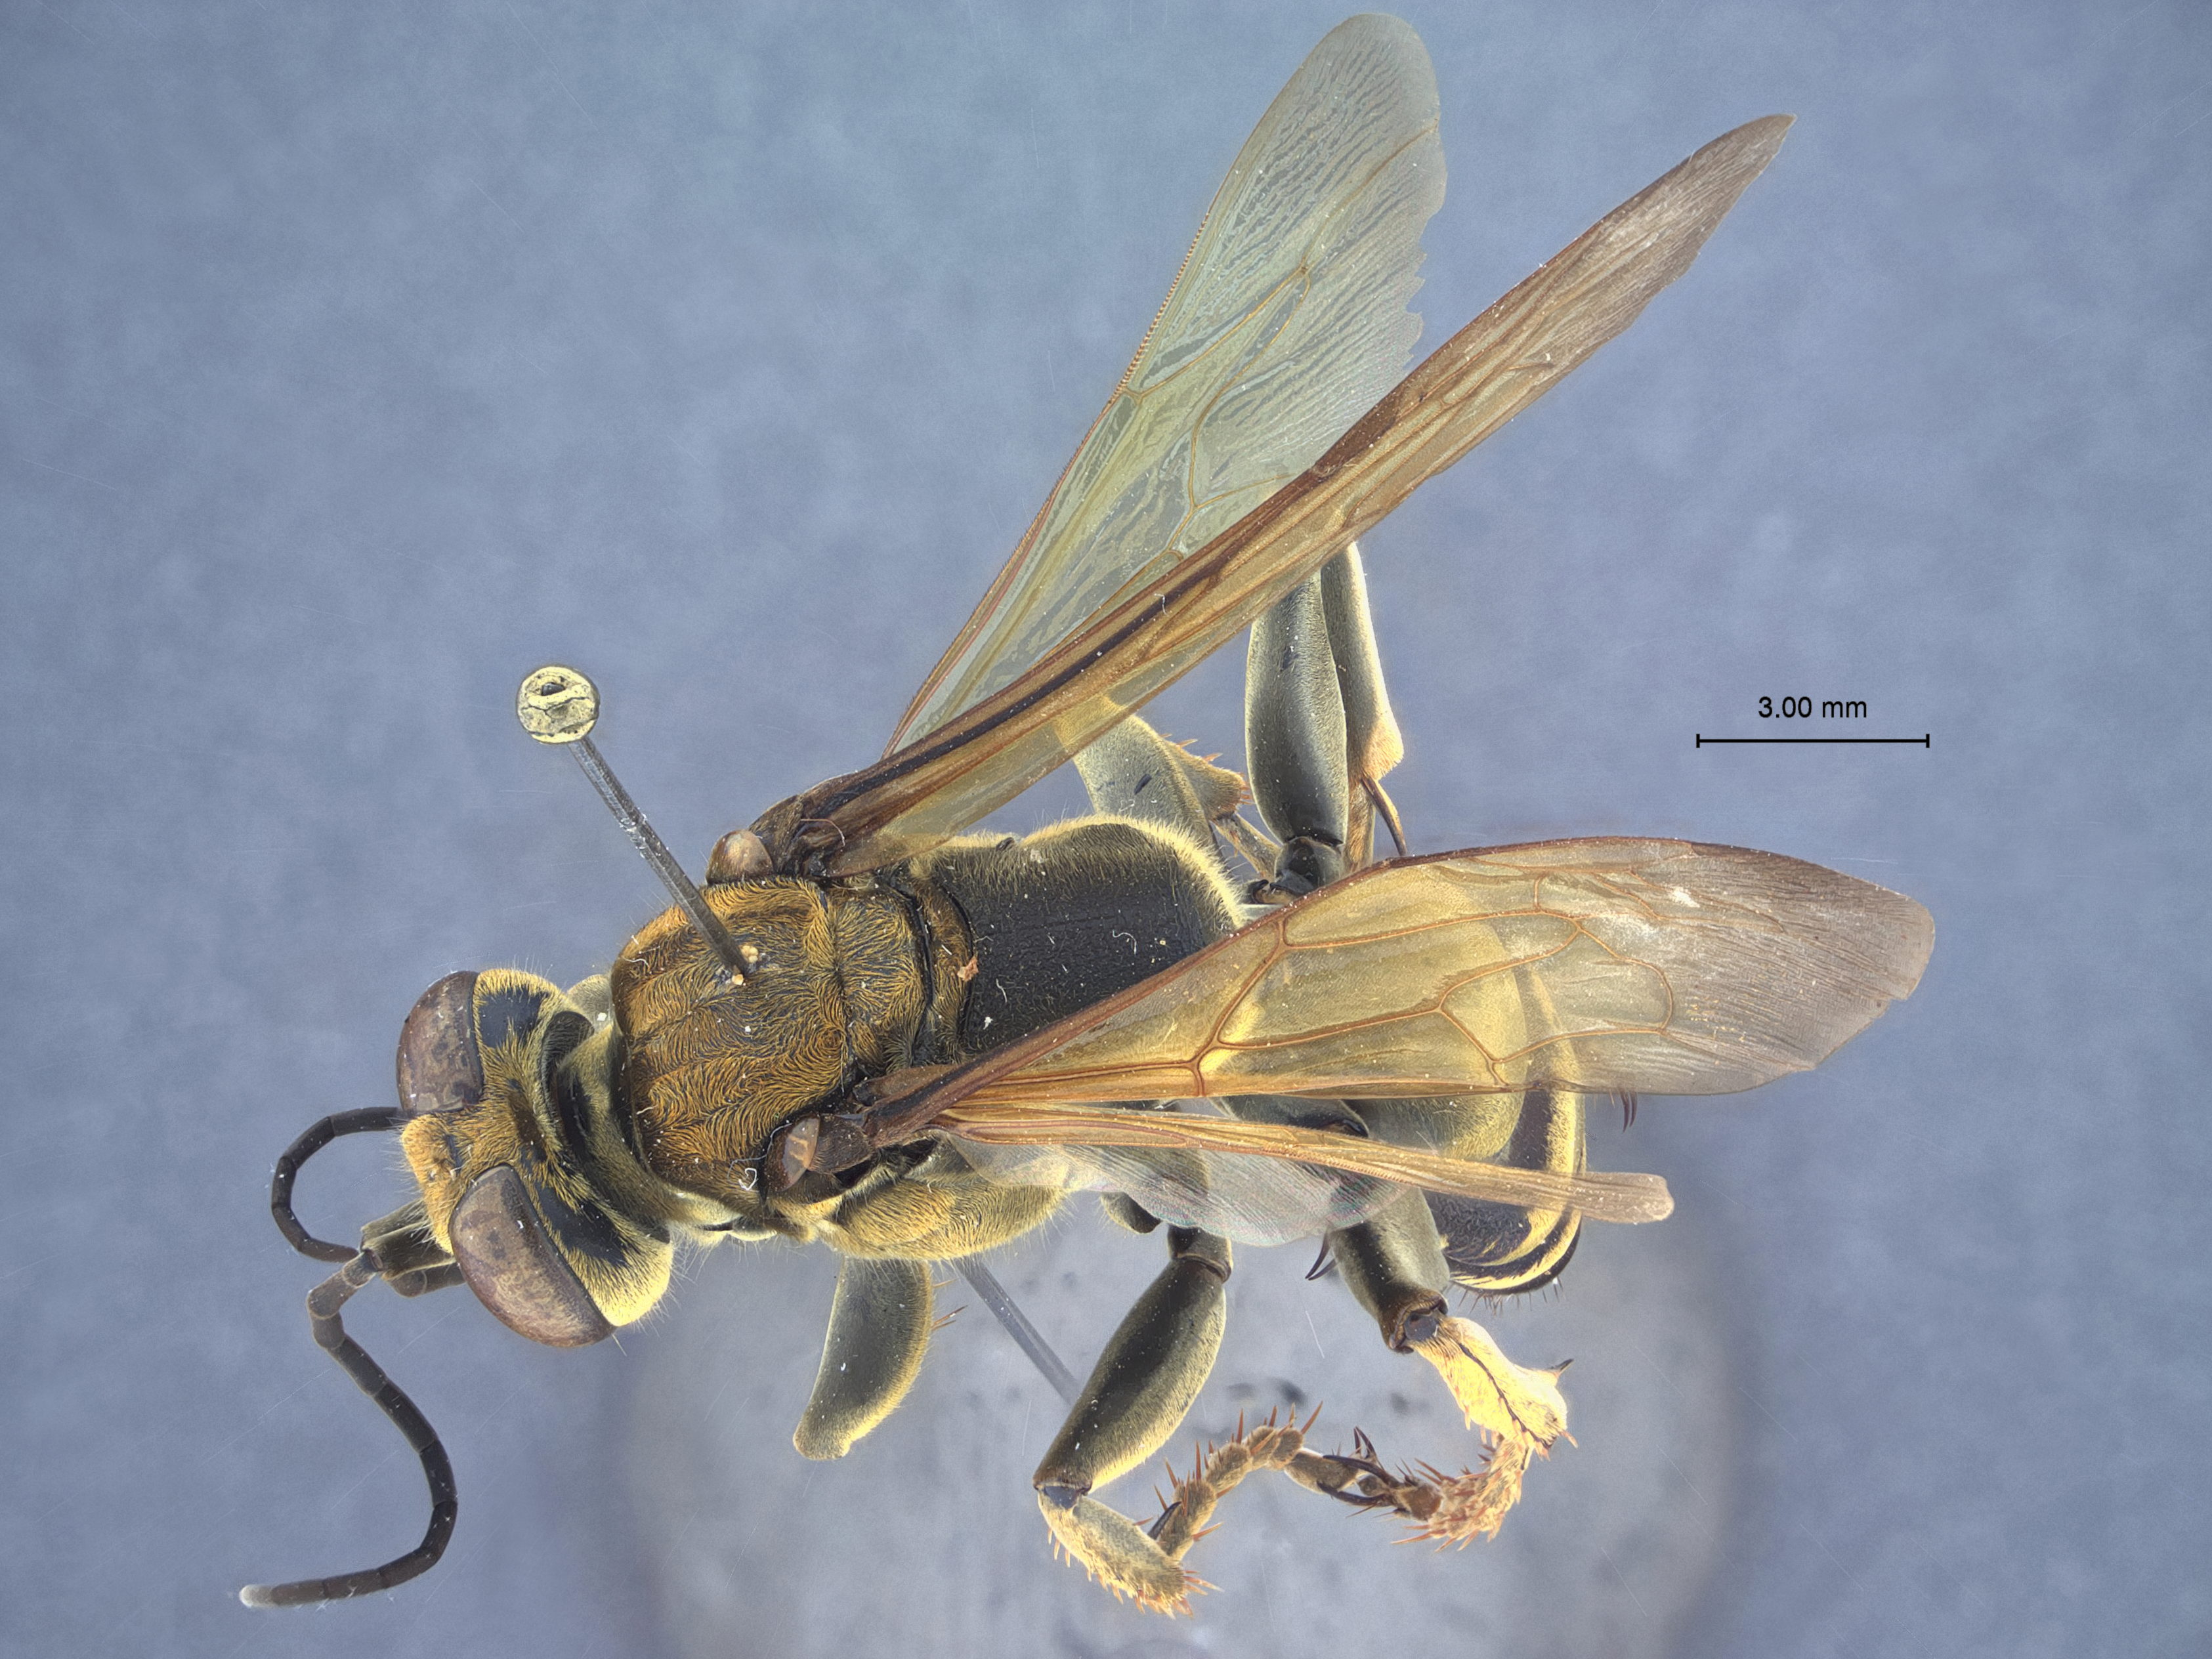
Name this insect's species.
Liris deplanata
